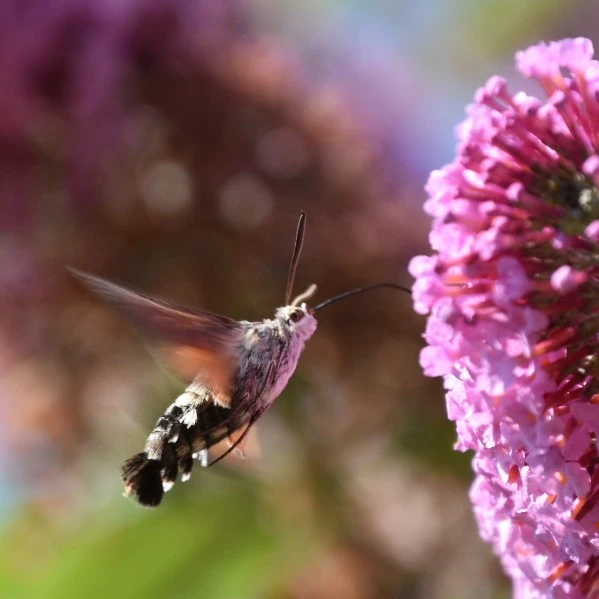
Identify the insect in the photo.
Macroglossum stellatarum
